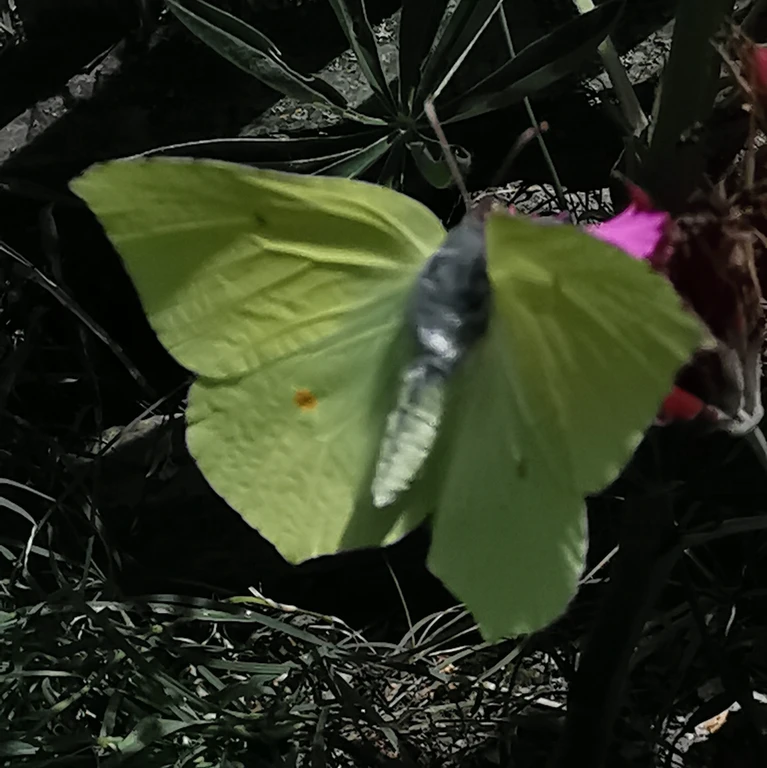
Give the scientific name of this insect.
Gonepteryx rhamni
